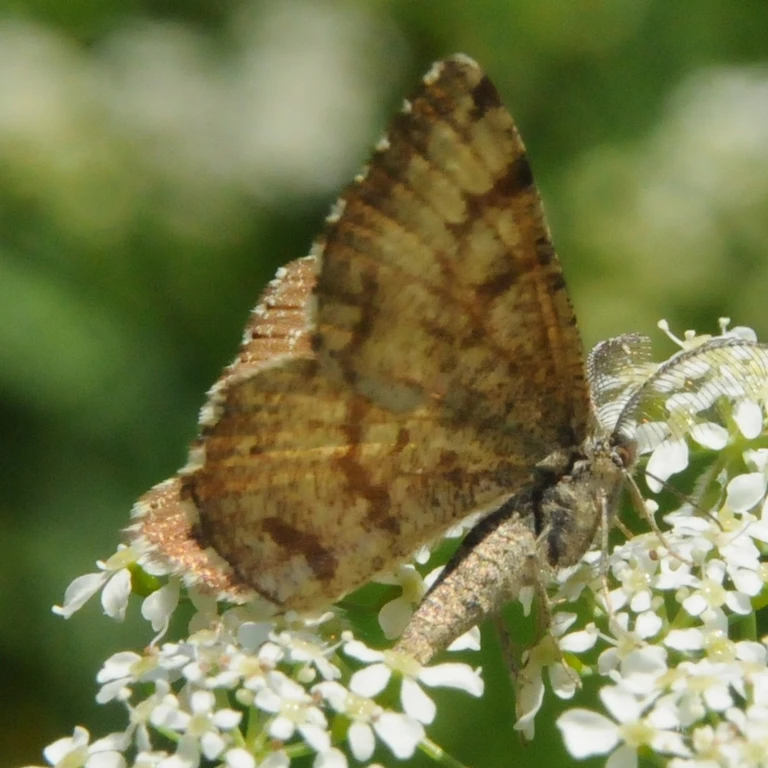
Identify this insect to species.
Ematurga atomaria
